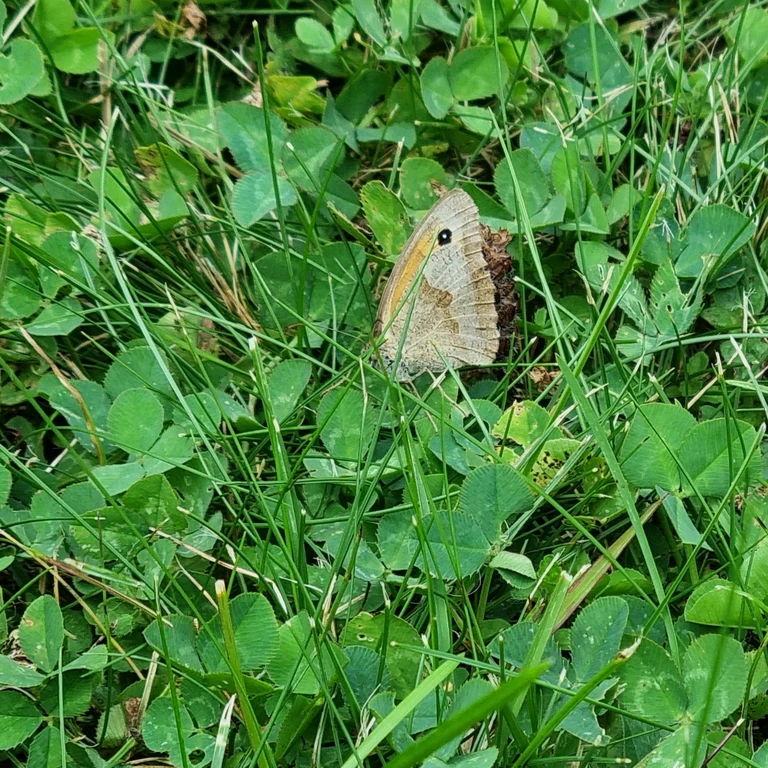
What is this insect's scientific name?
Maniola jurtina
